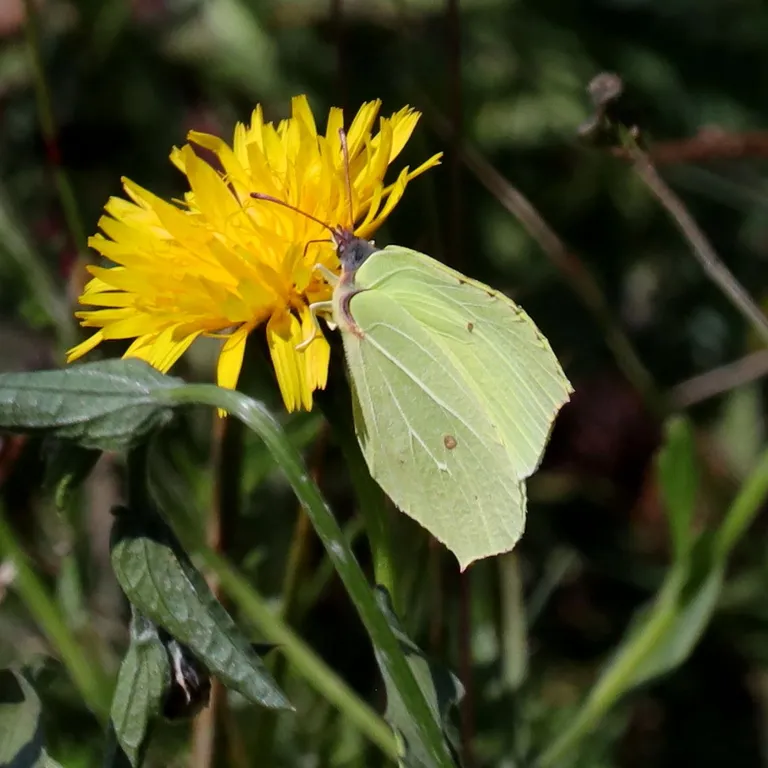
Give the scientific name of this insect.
Gonepteryx rhamni
